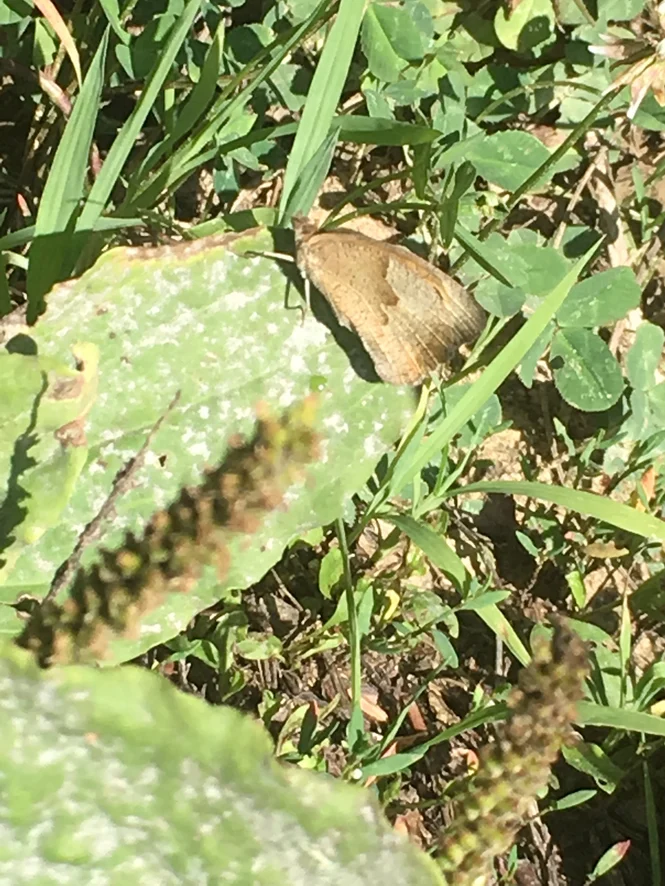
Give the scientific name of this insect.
Maniola jurtina
